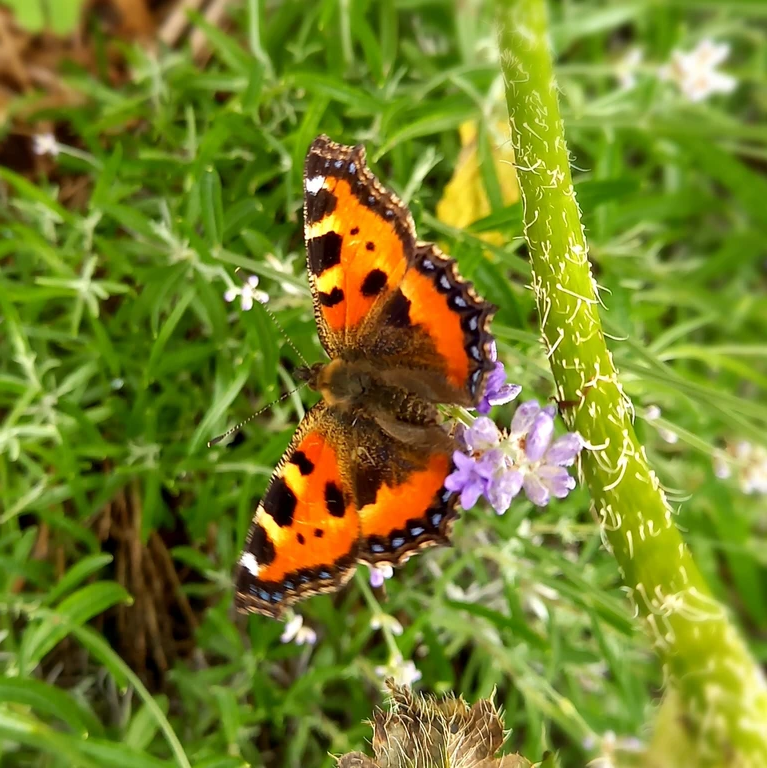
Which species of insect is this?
Aglais urticae
